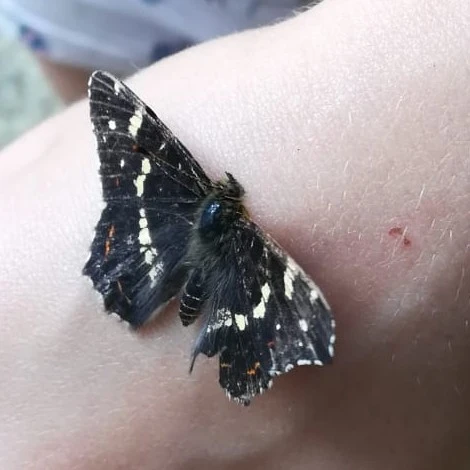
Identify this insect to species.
Araschnia levana
